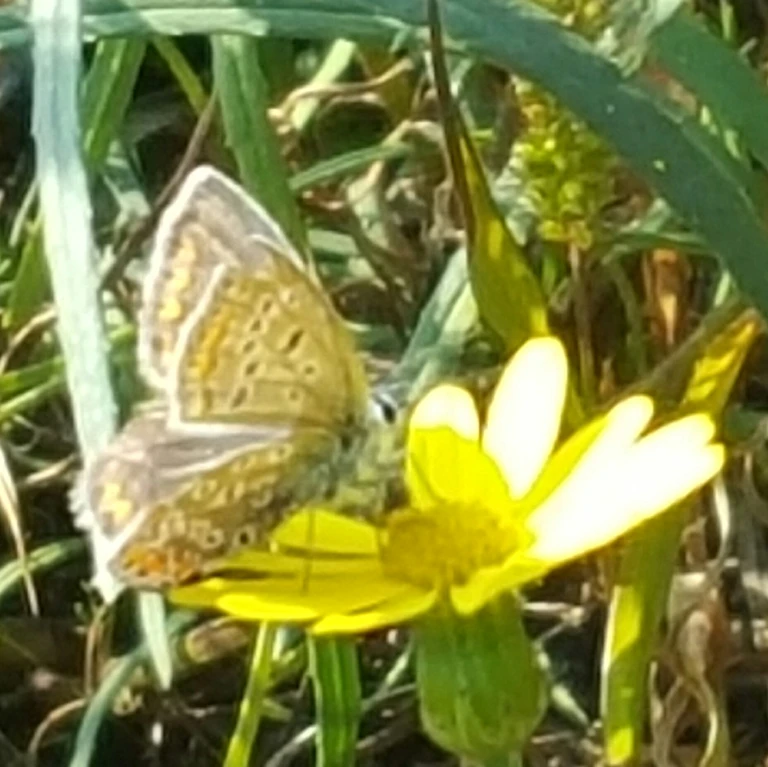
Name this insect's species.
Polyommatus icarus
